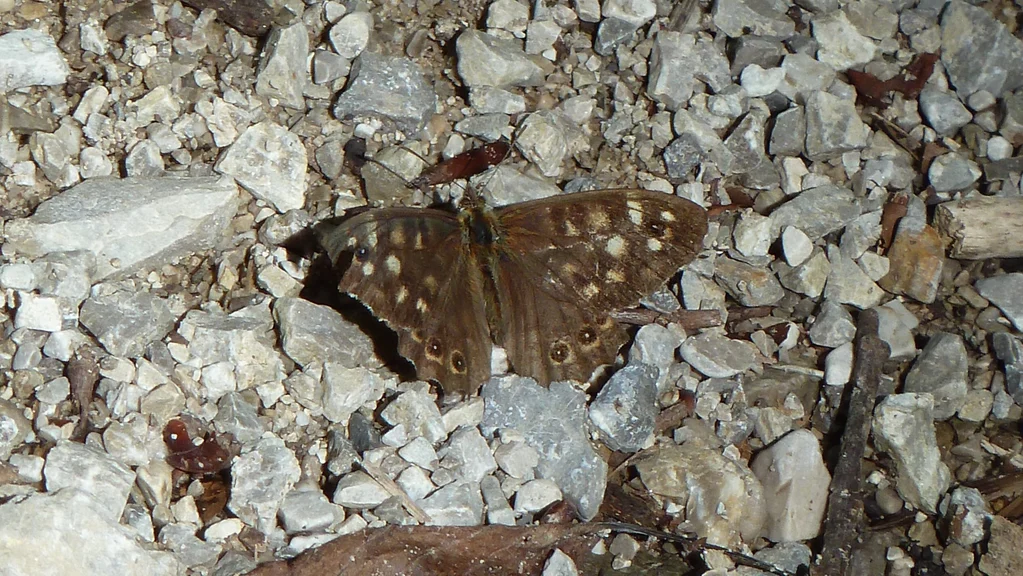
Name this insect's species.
Pararge aegeria
